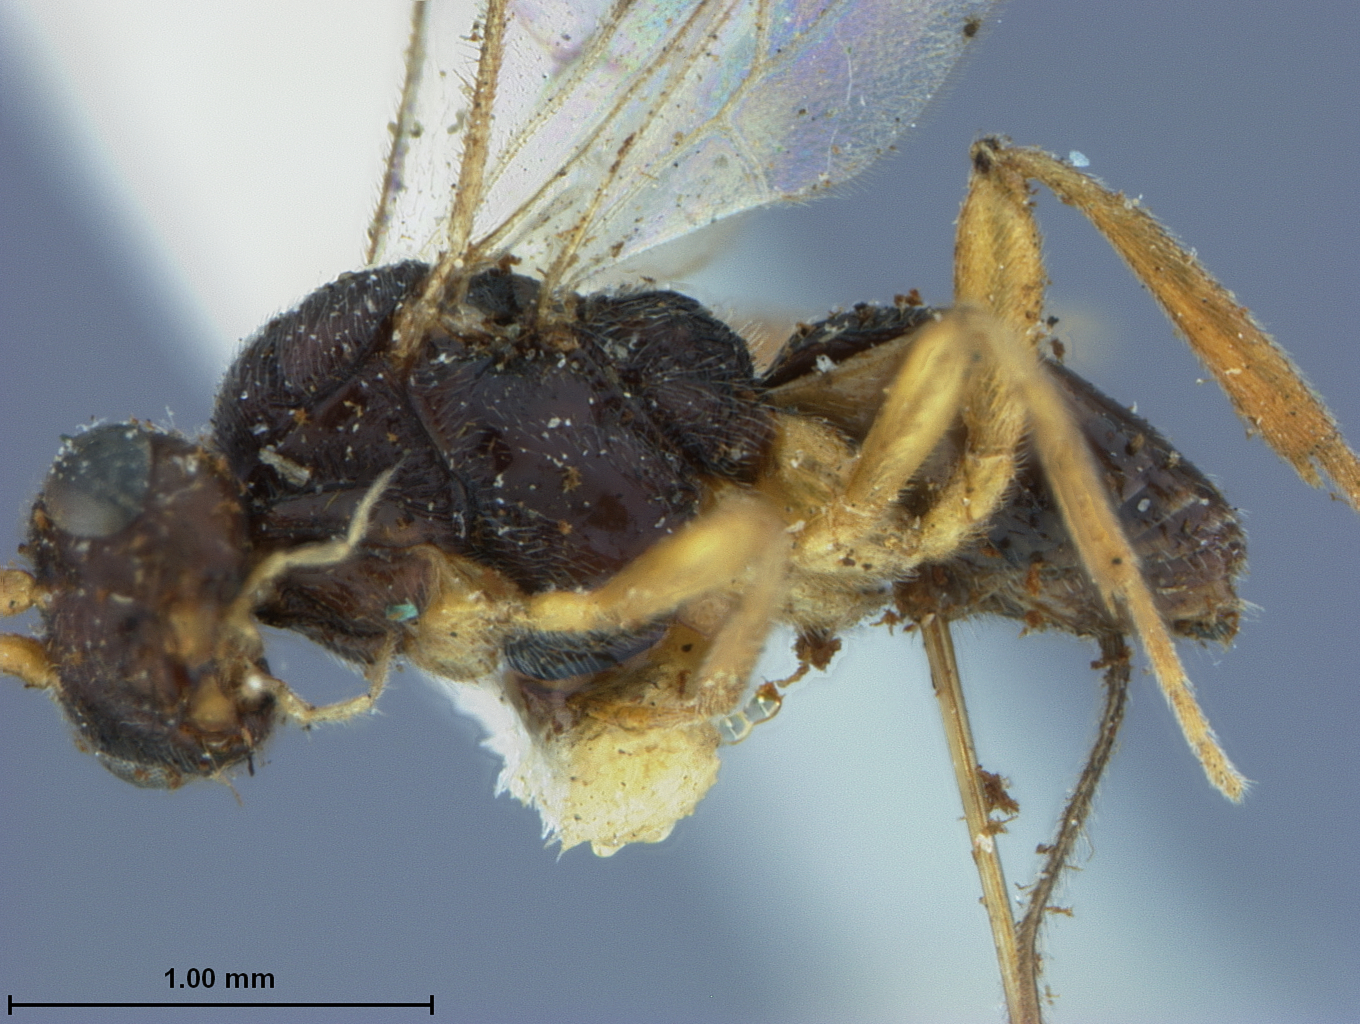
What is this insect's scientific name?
Ganychorus orchesiae
